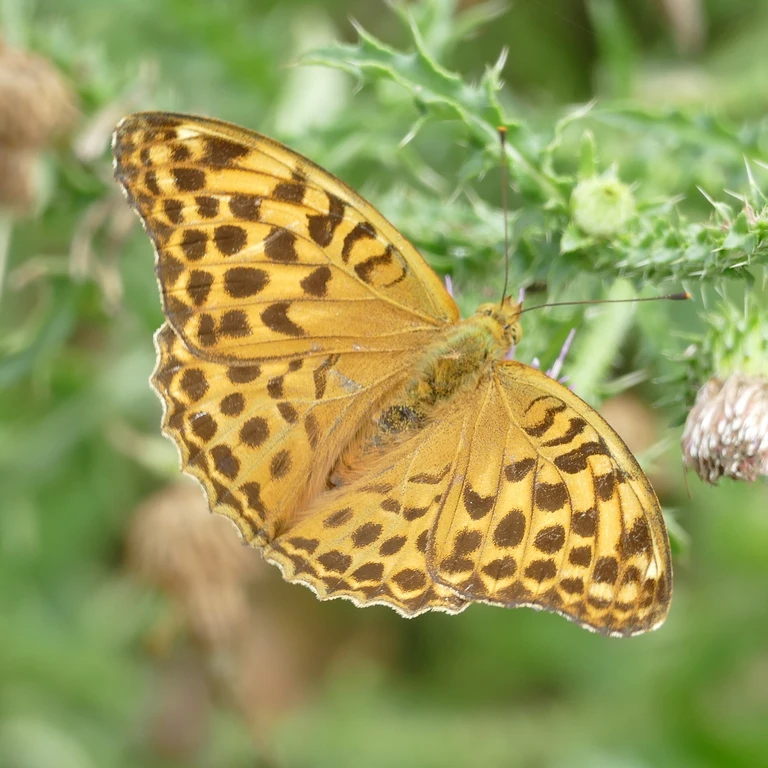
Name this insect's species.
Argynnis paphia
